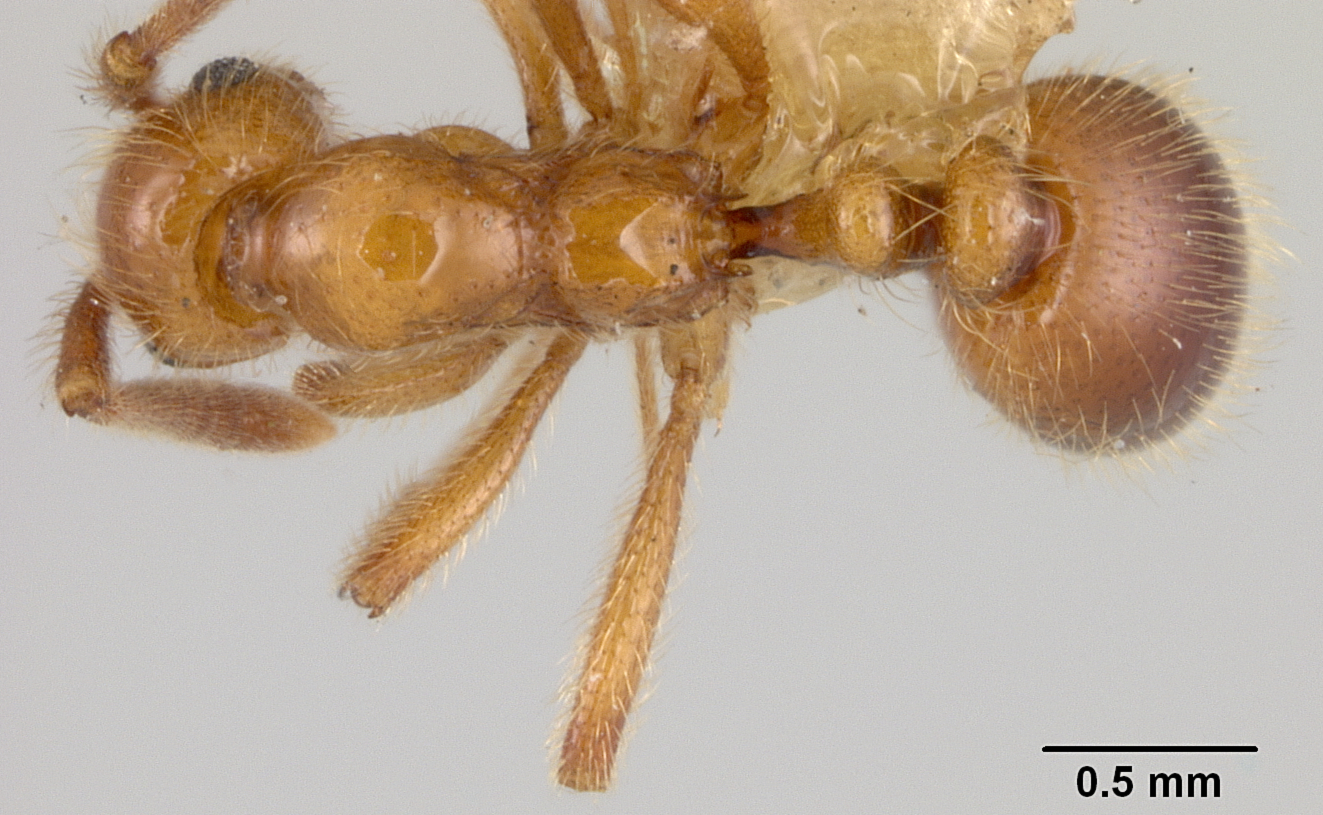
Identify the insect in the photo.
Megalomyrmex symmetochus
